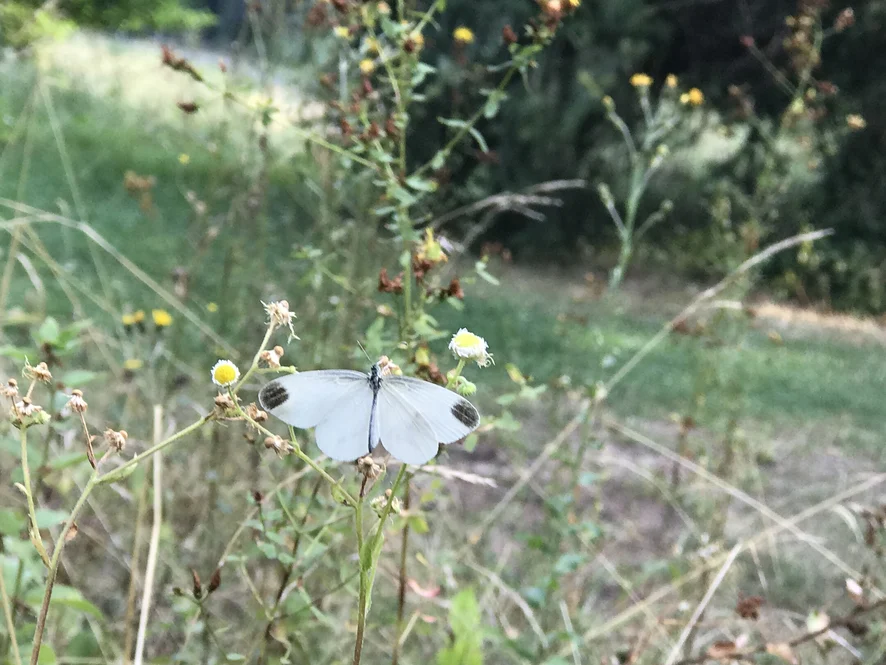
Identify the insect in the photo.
Leptidea sinapis/juvernica
